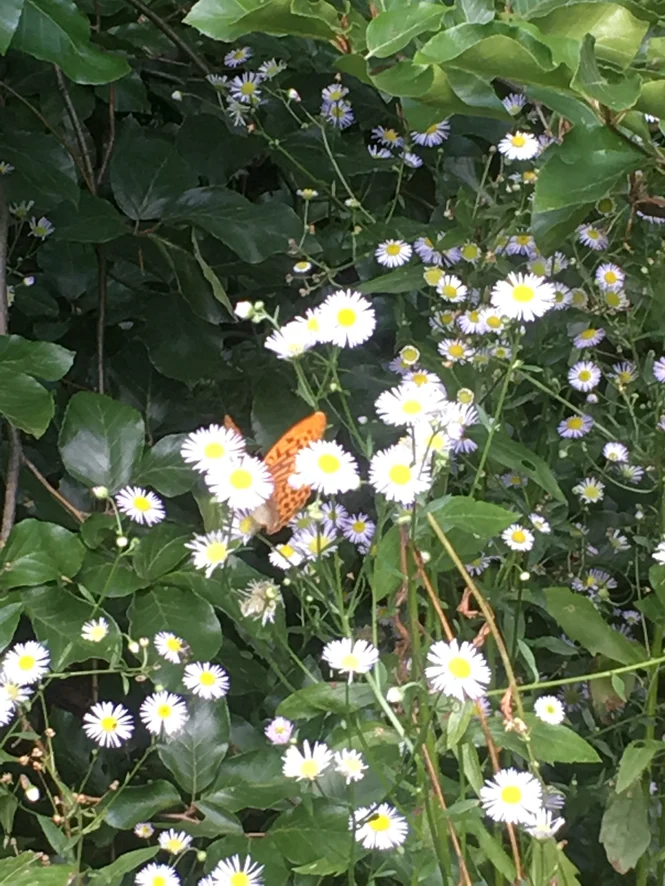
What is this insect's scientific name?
Argynnis paphia
